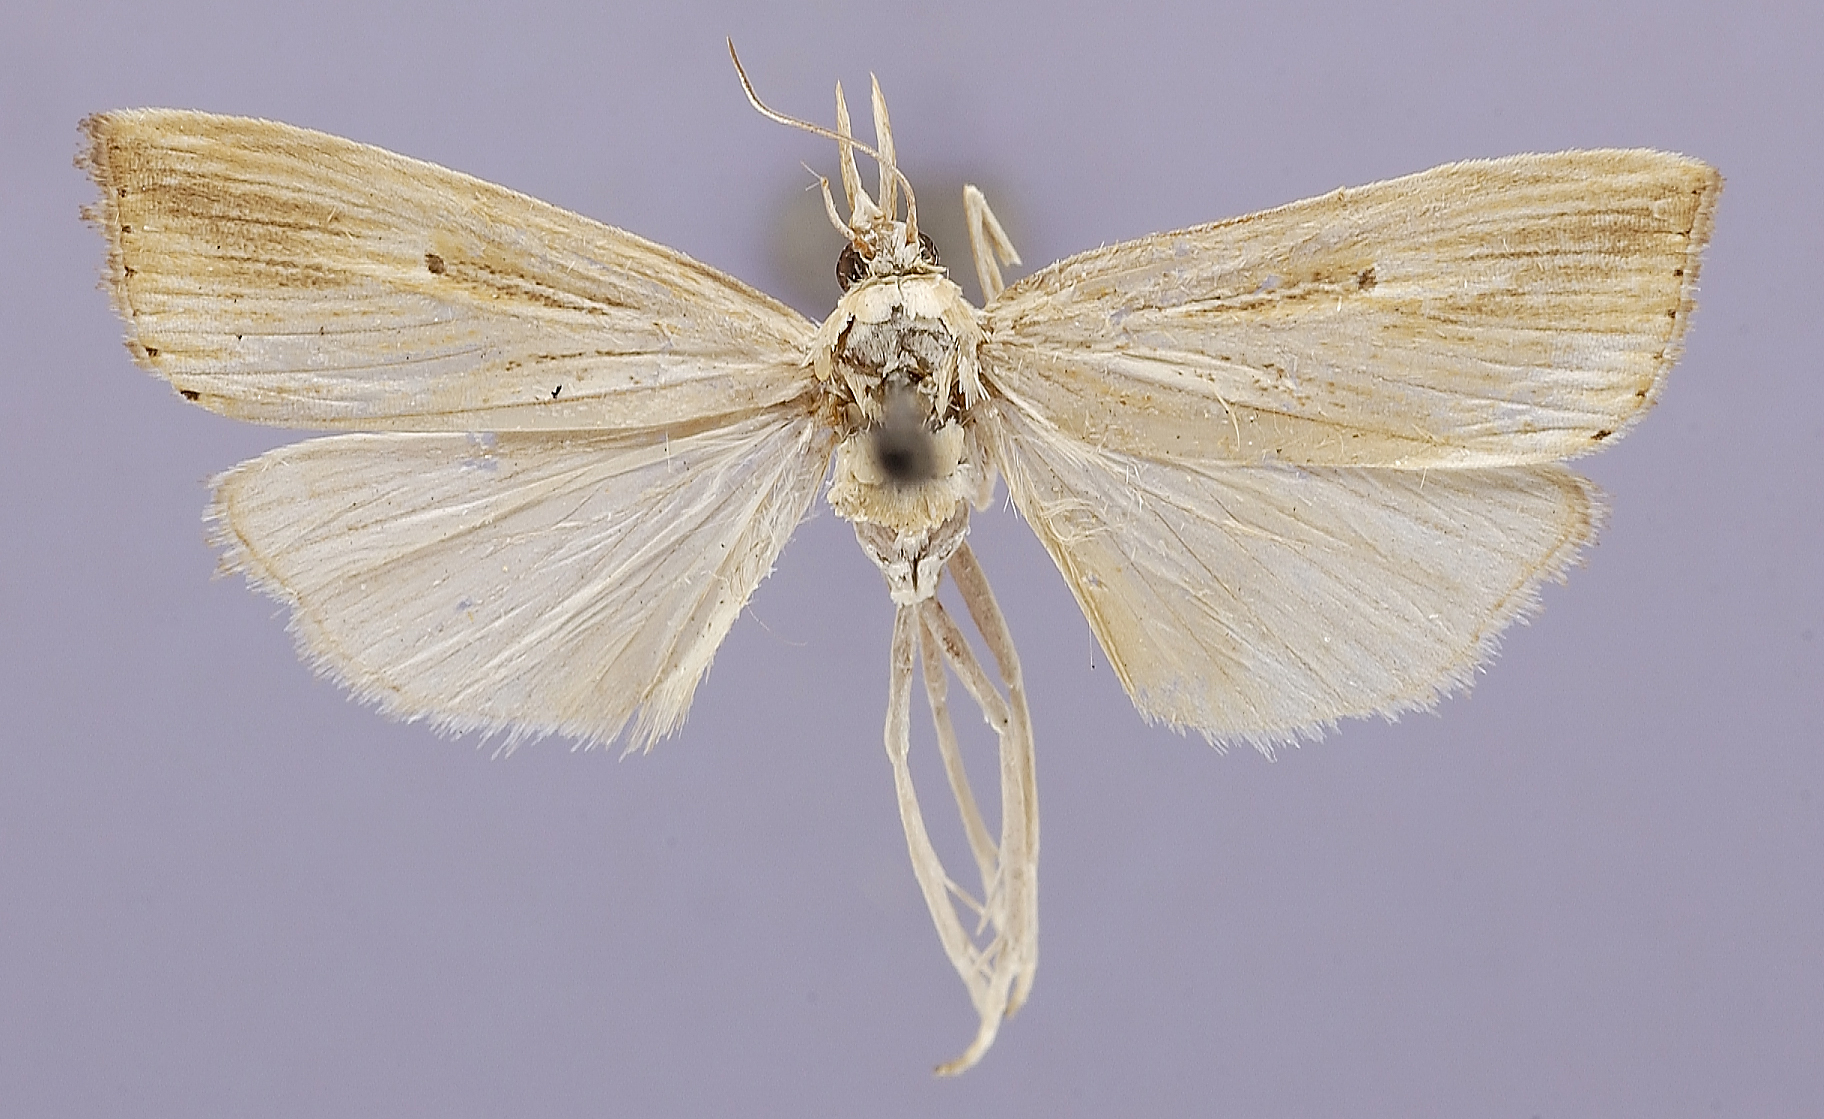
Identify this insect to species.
Ubida monodisa
